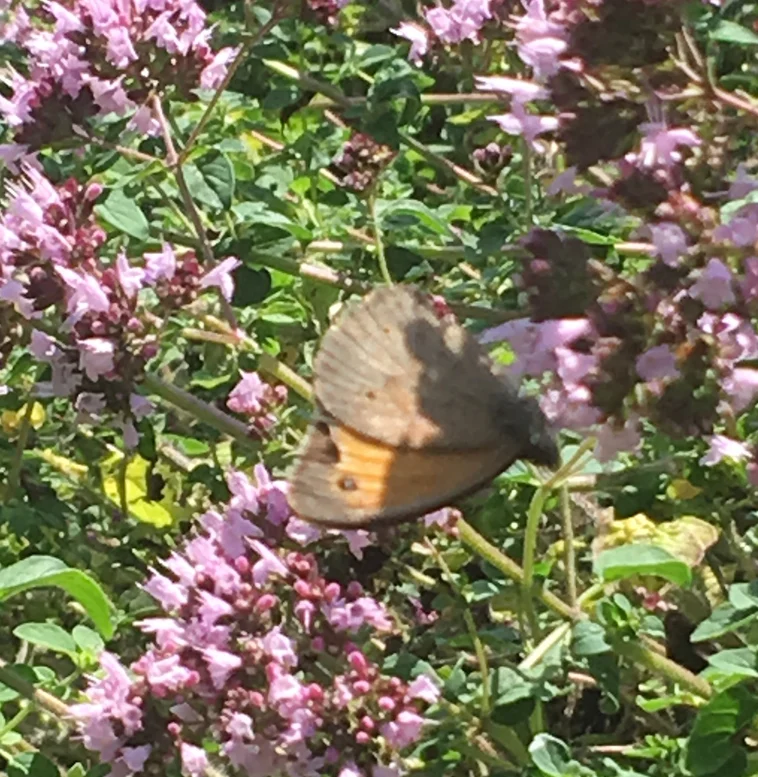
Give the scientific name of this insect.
Maniola jurtina
